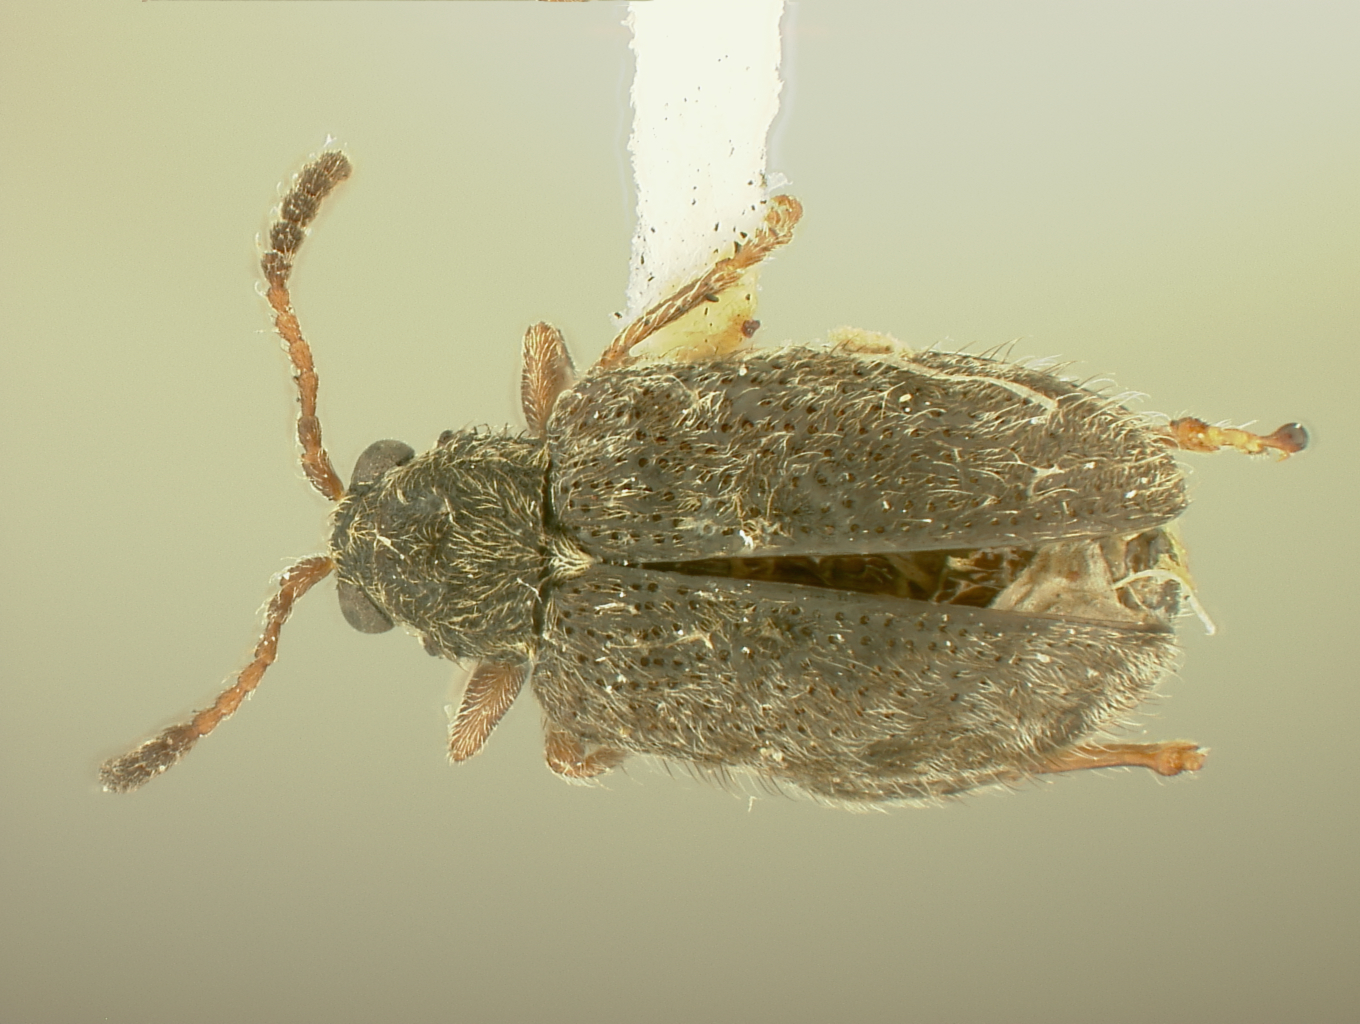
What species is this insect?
Distigmoptera mesochorea
